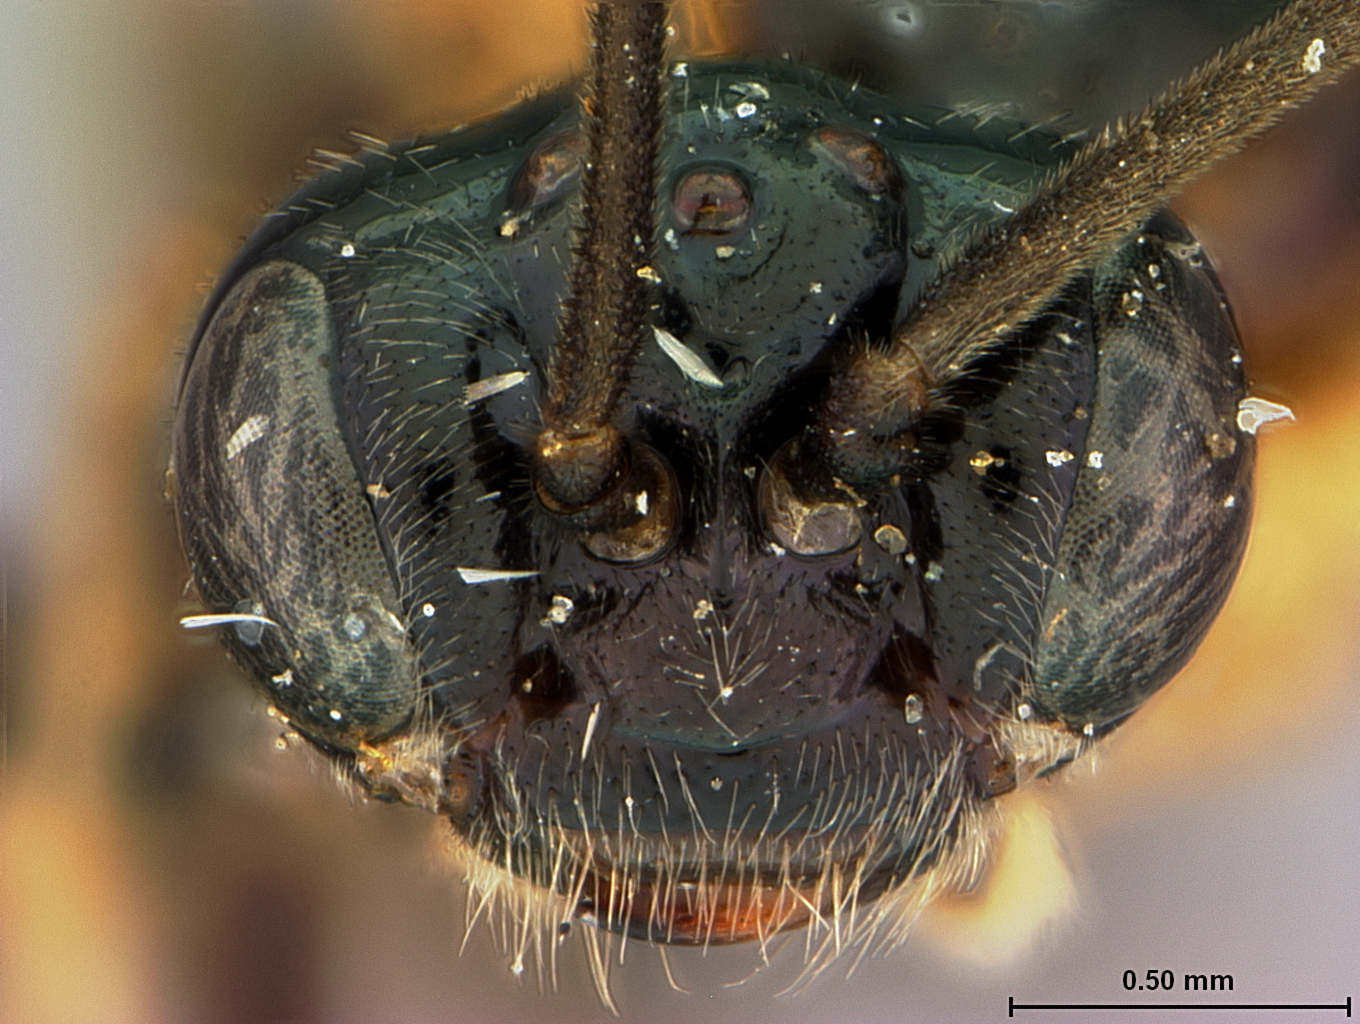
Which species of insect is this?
Ptenus jocus
